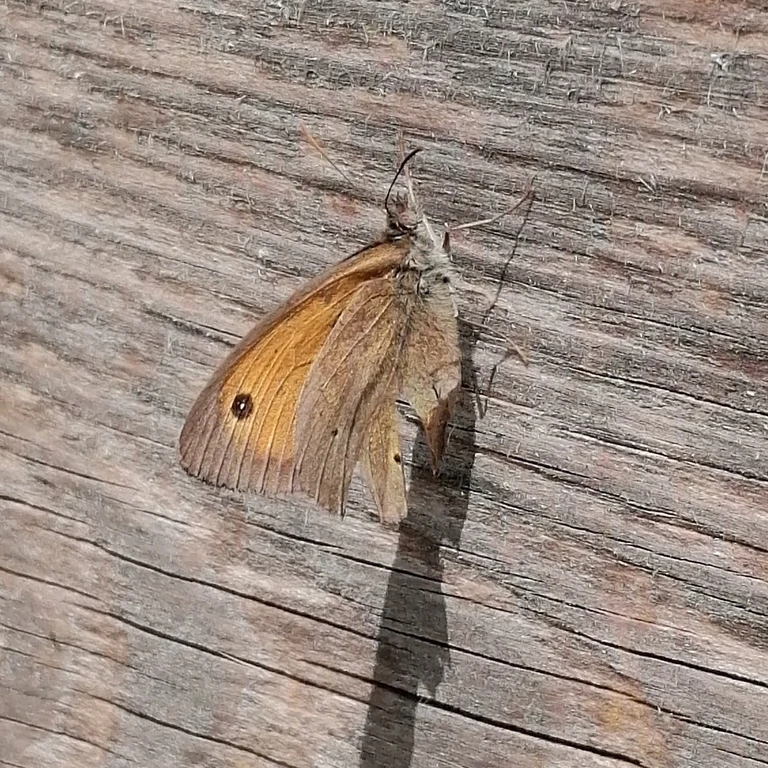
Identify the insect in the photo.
Maniola jurtina
